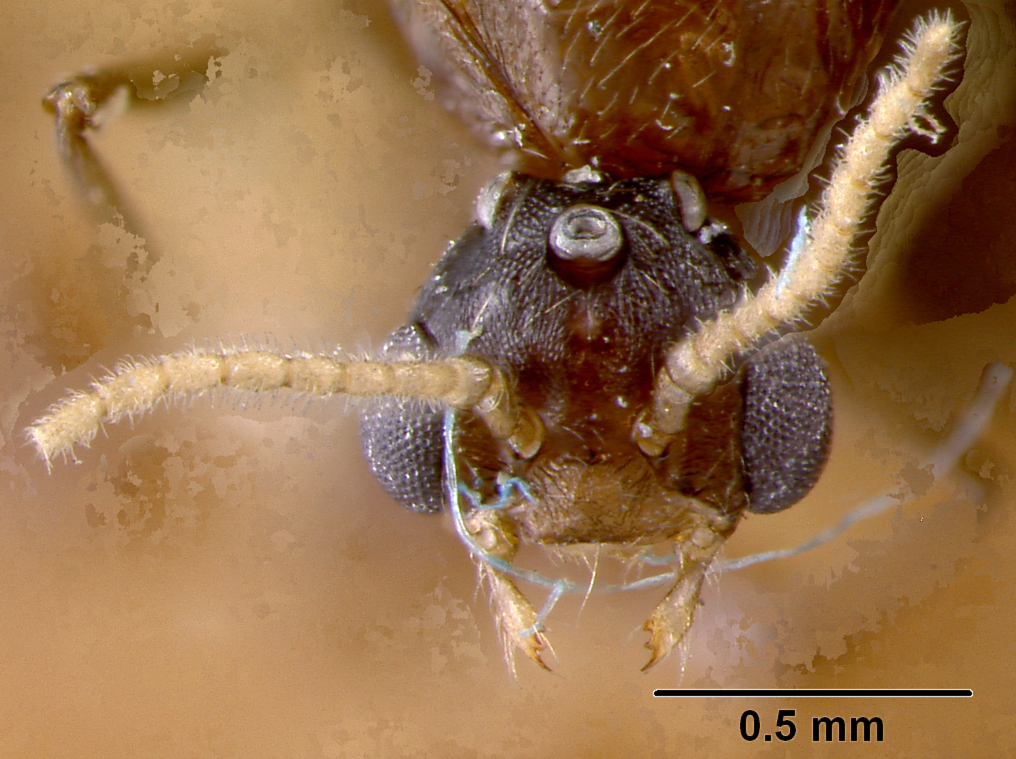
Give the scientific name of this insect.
Crematogaster formosa
